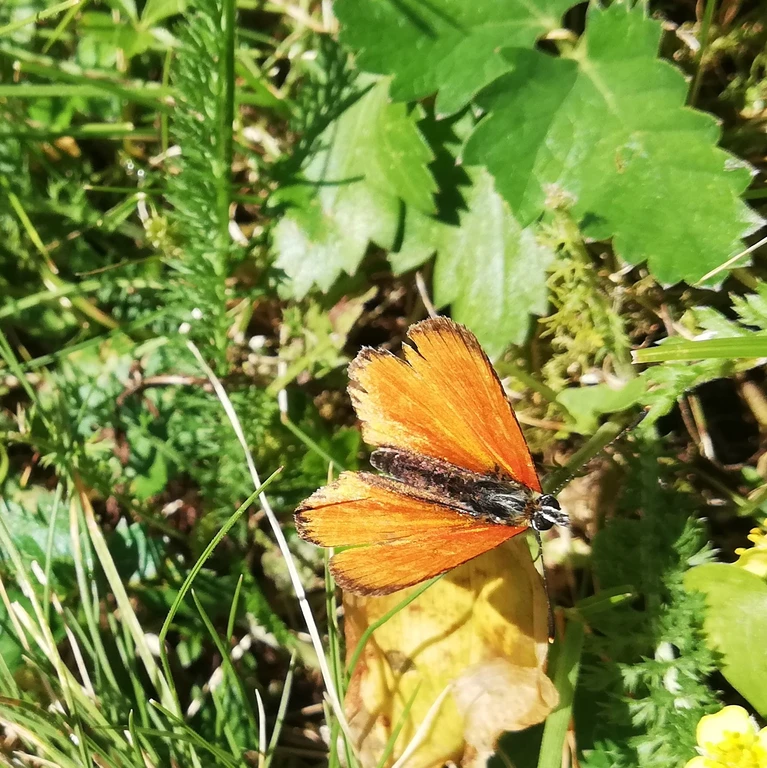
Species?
Lycaena virgaureae
